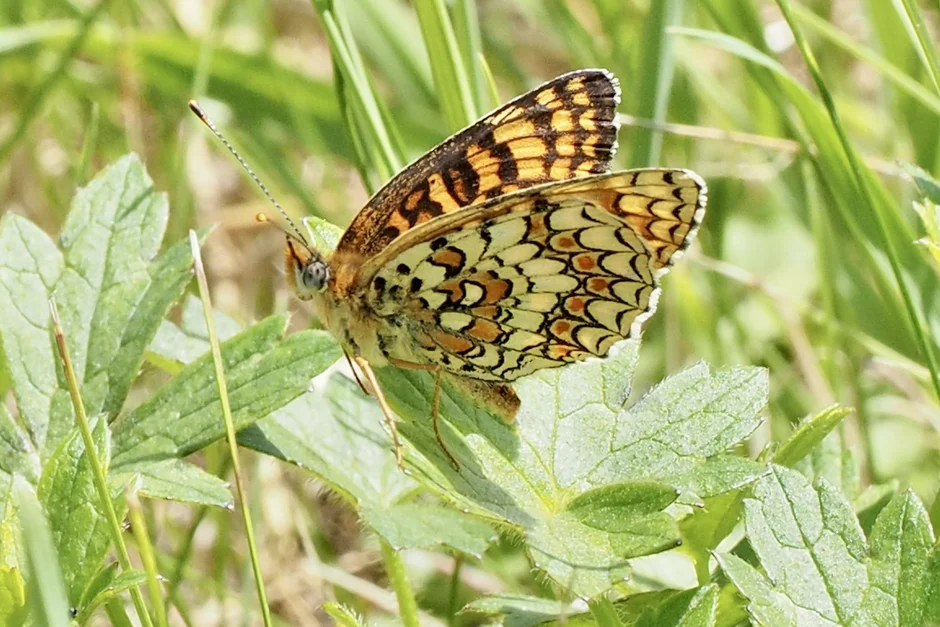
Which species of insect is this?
Melitaea phoebe
